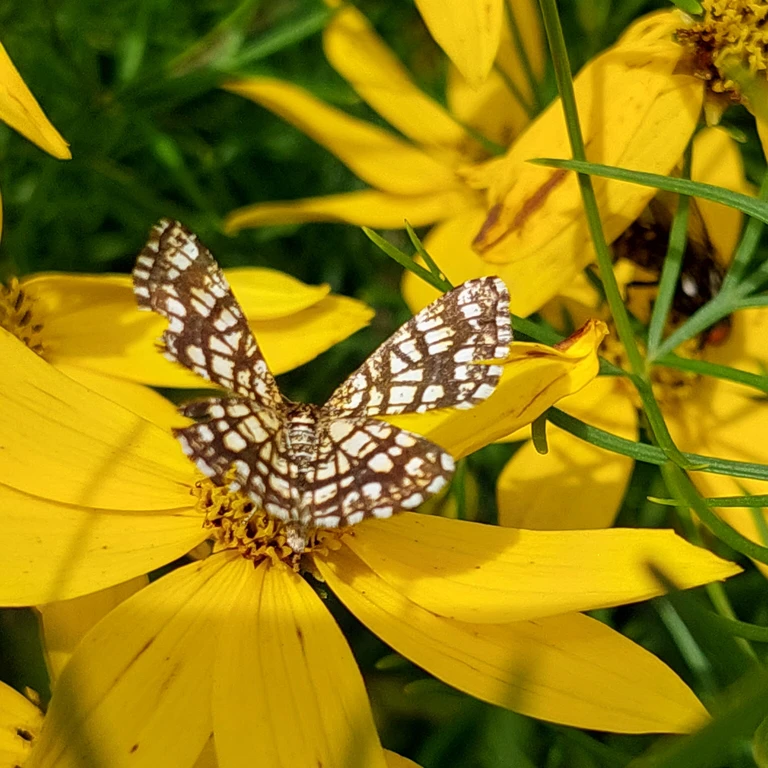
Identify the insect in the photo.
Chiasmia clathrata
